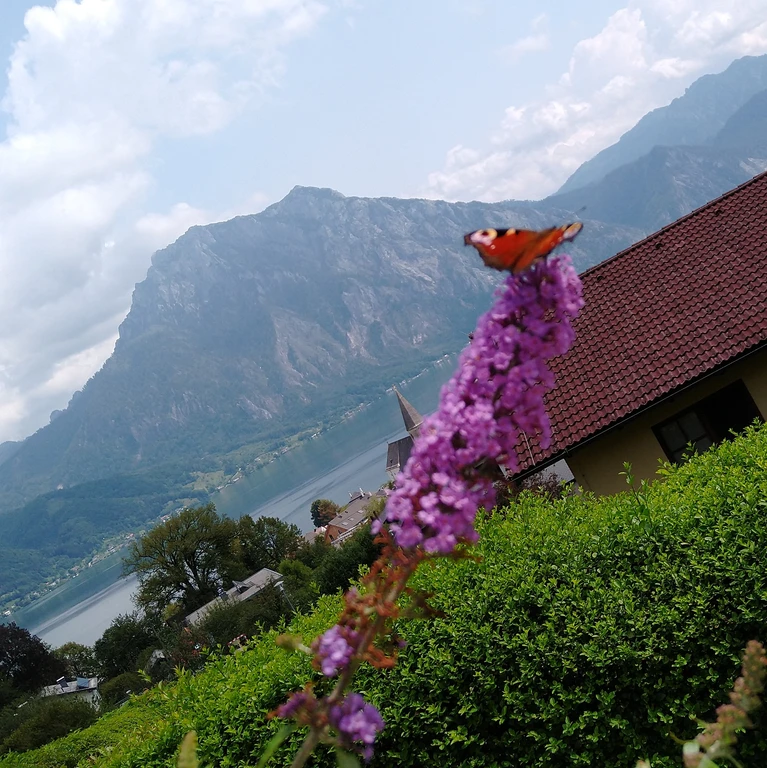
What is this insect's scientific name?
Aglais io
